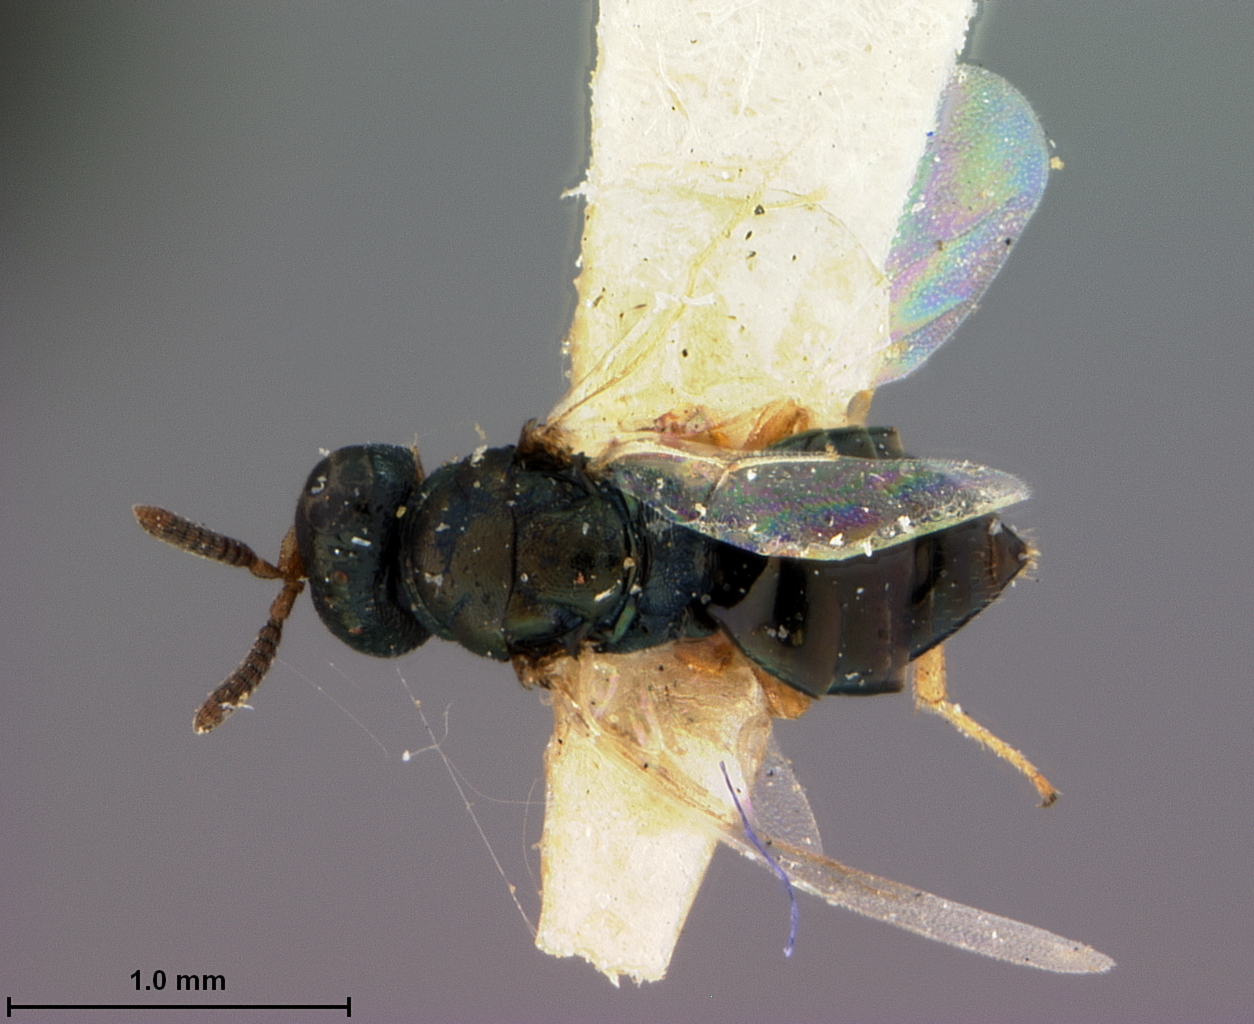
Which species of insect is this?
Nasonia brevicornis
